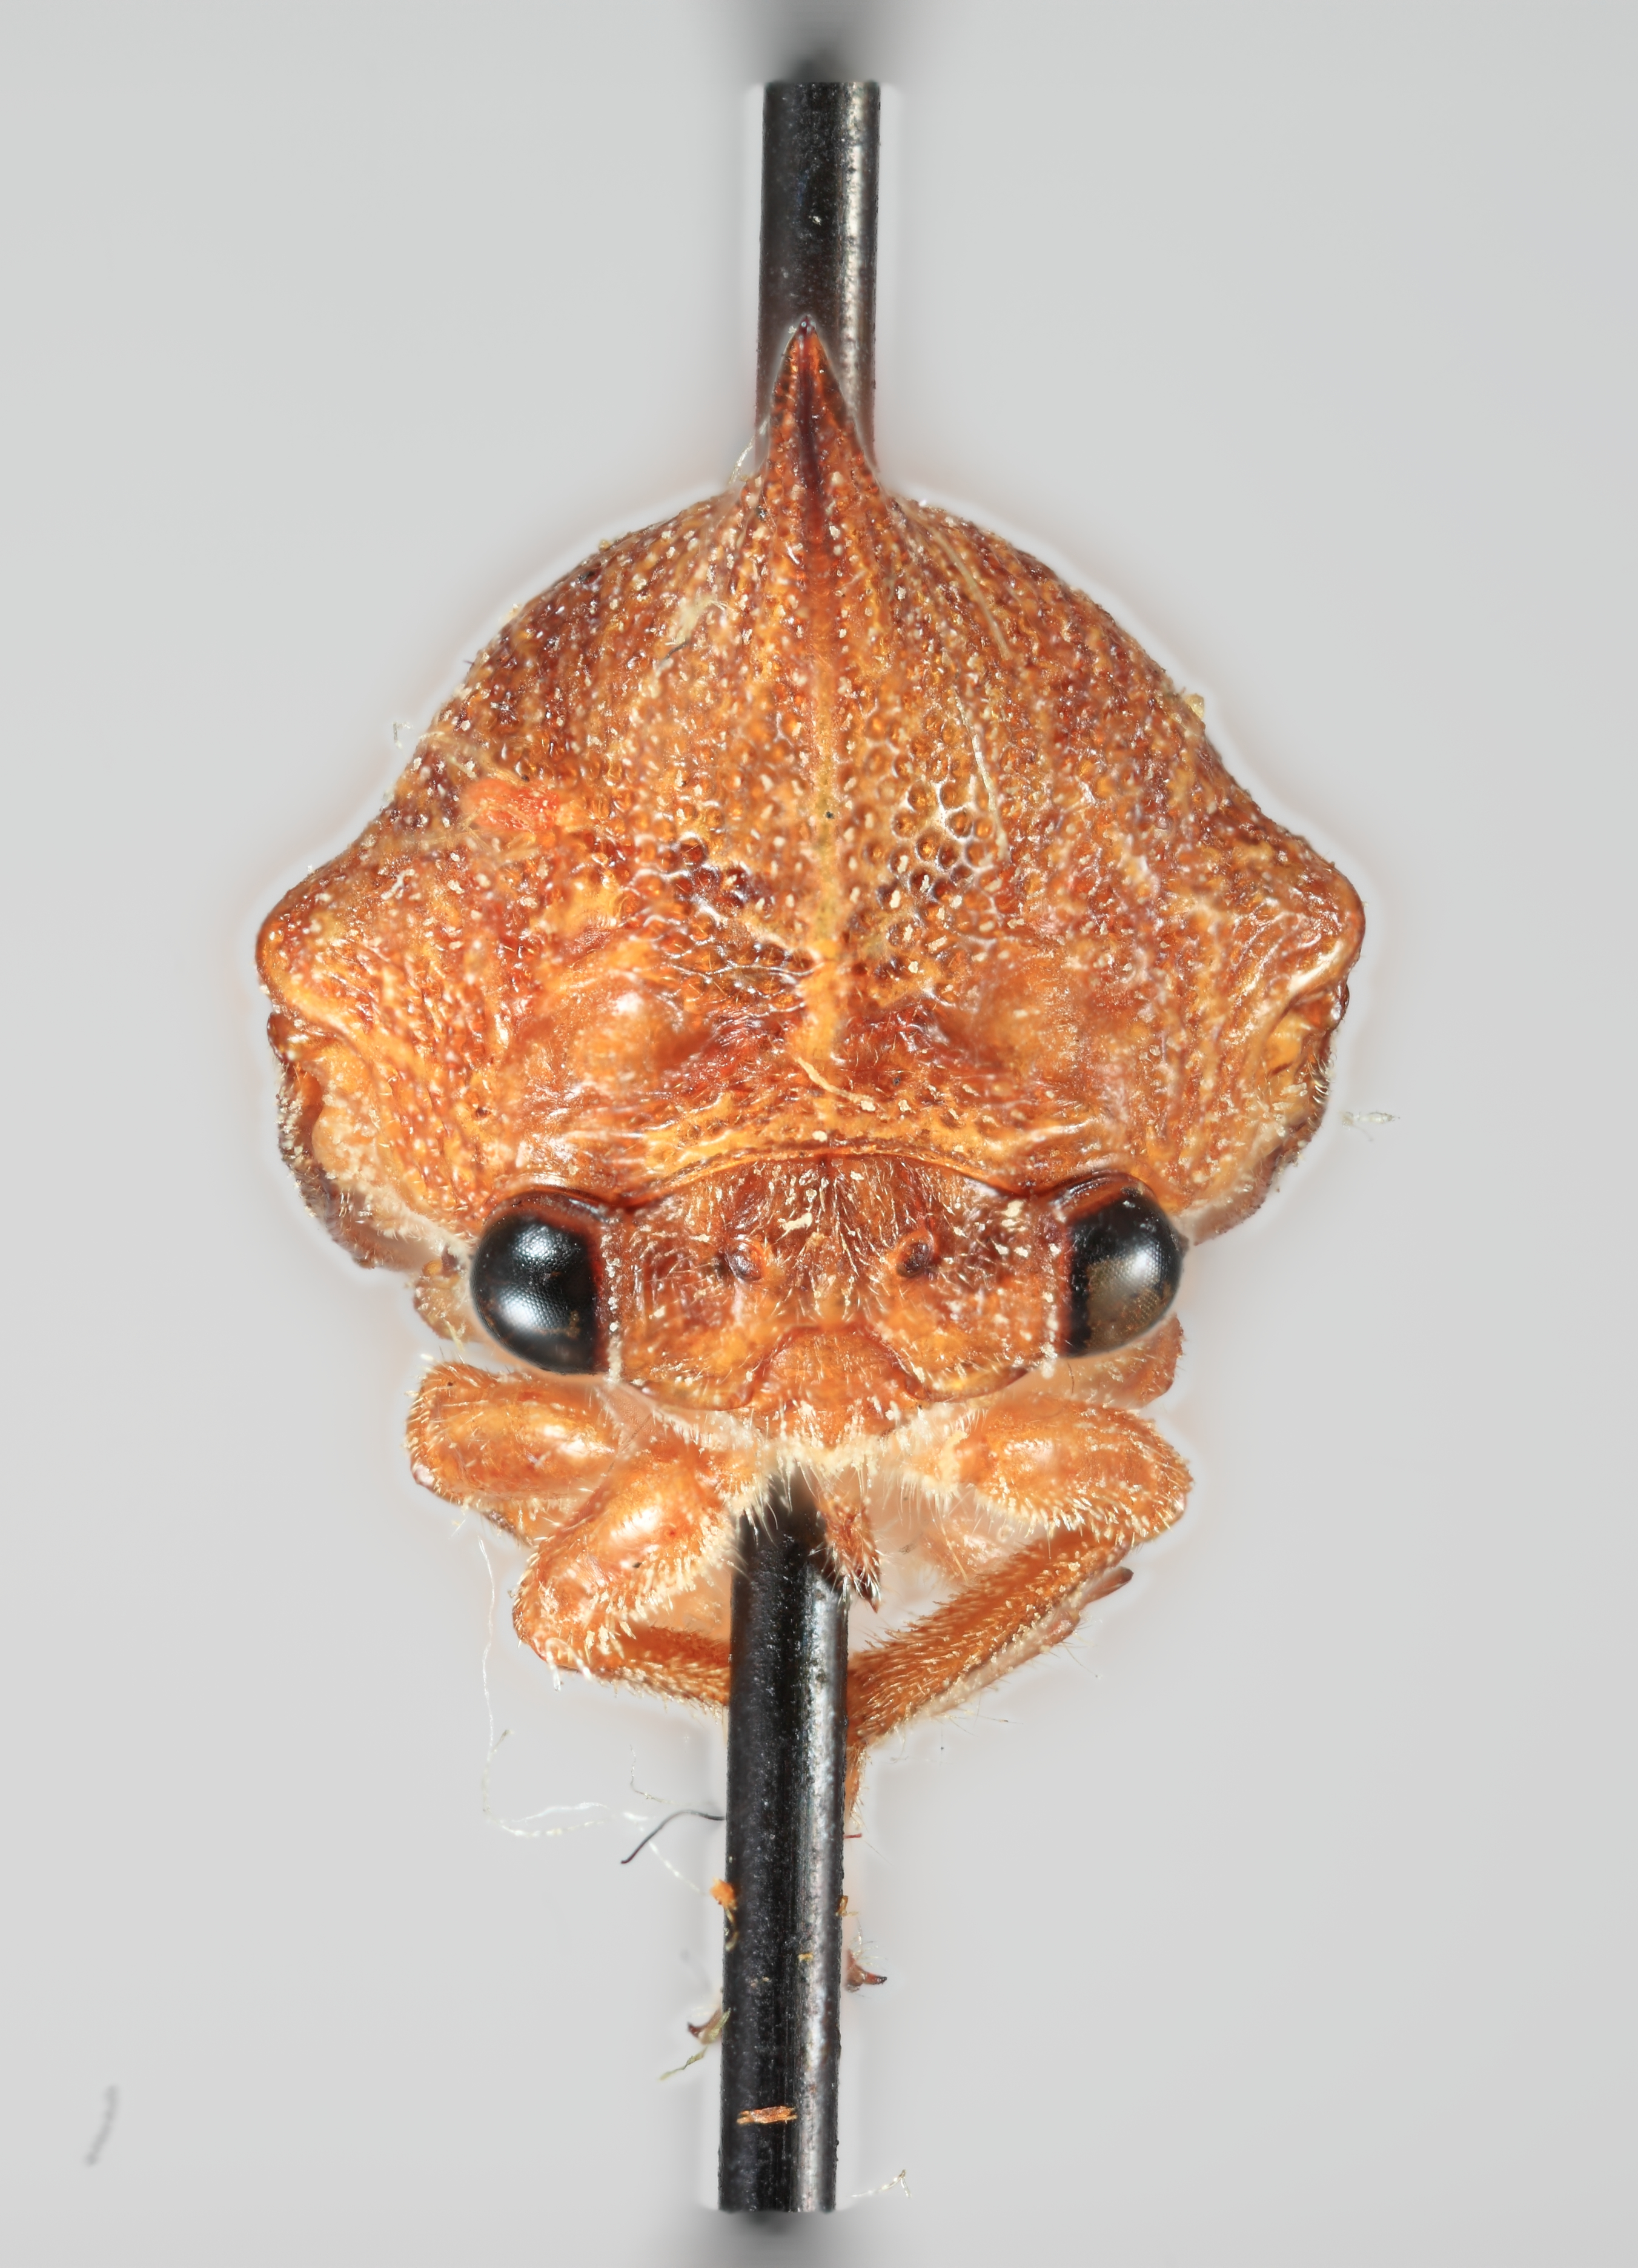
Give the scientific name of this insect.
Aconophoroides projecta
